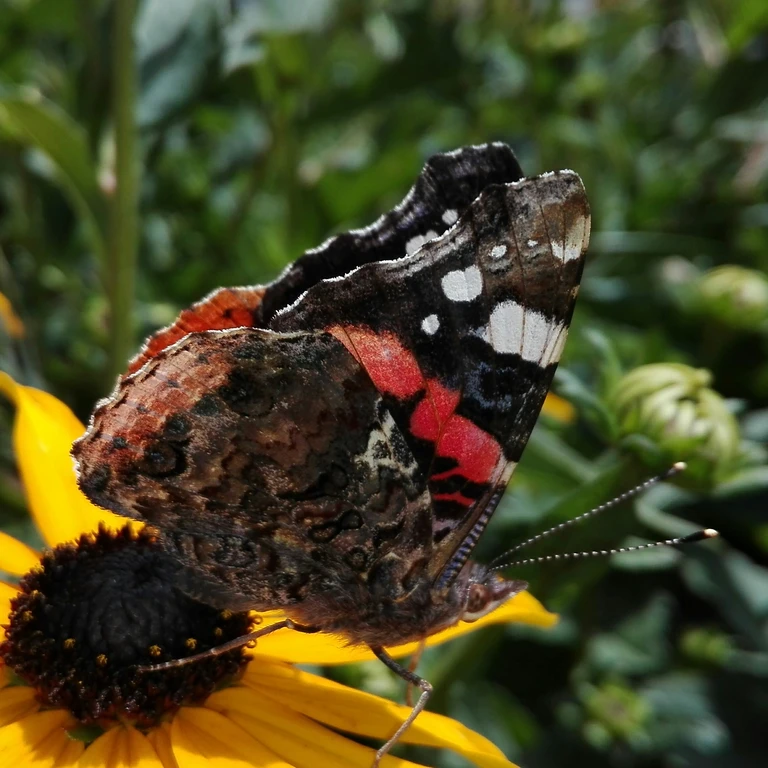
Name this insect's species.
Vanessa atalanta
